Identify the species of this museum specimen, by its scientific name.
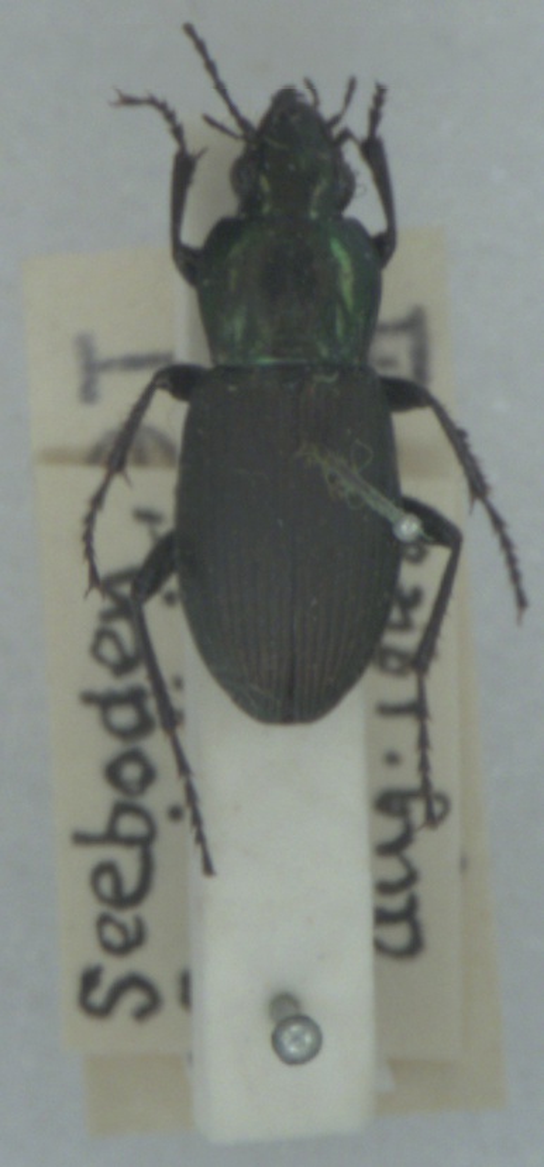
Poecilus lepidus
